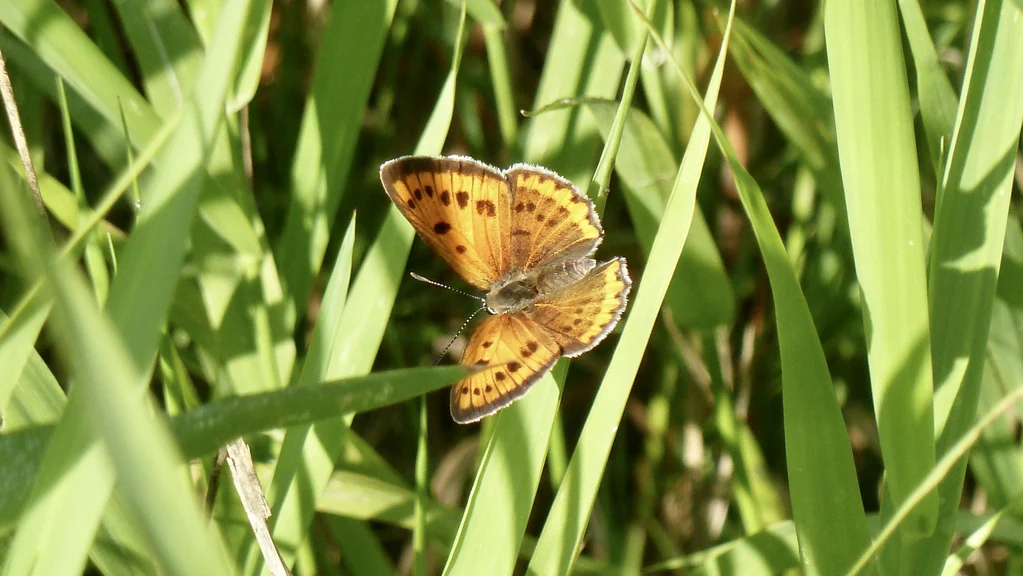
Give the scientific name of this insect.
Lycaena dispar
